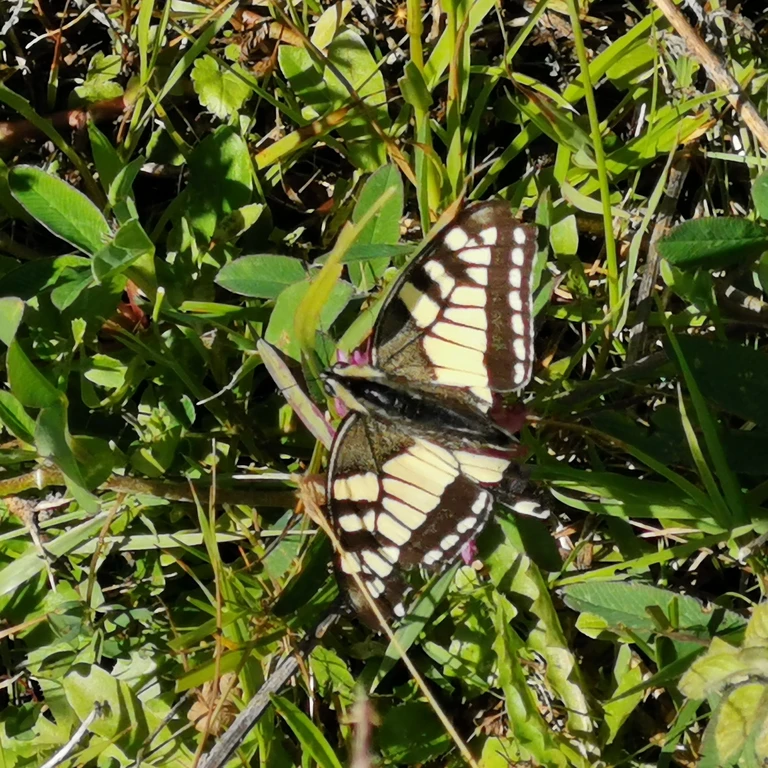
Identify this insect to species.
Papilio machaon
